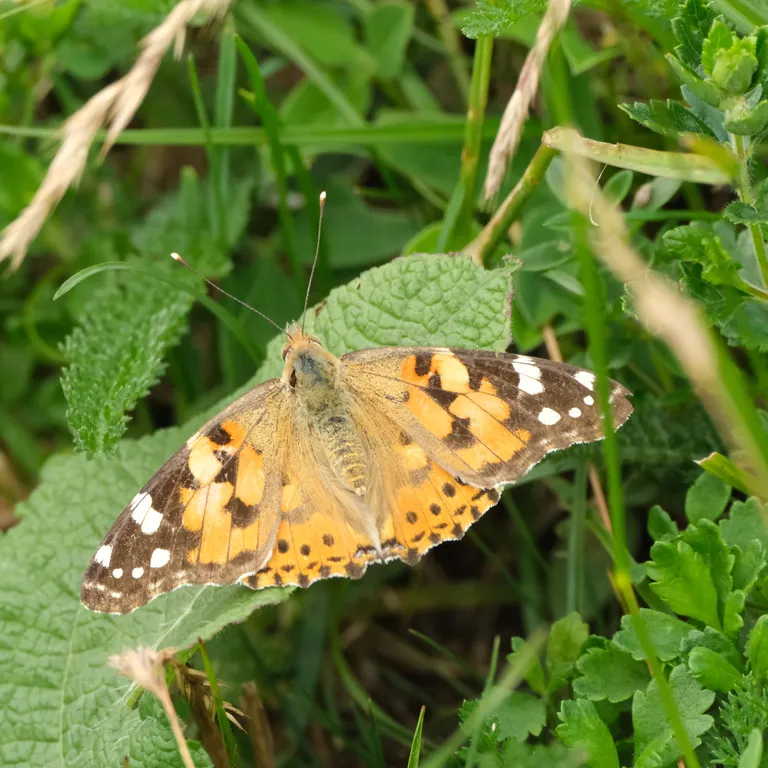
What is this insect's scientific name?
Vanessa cardui
